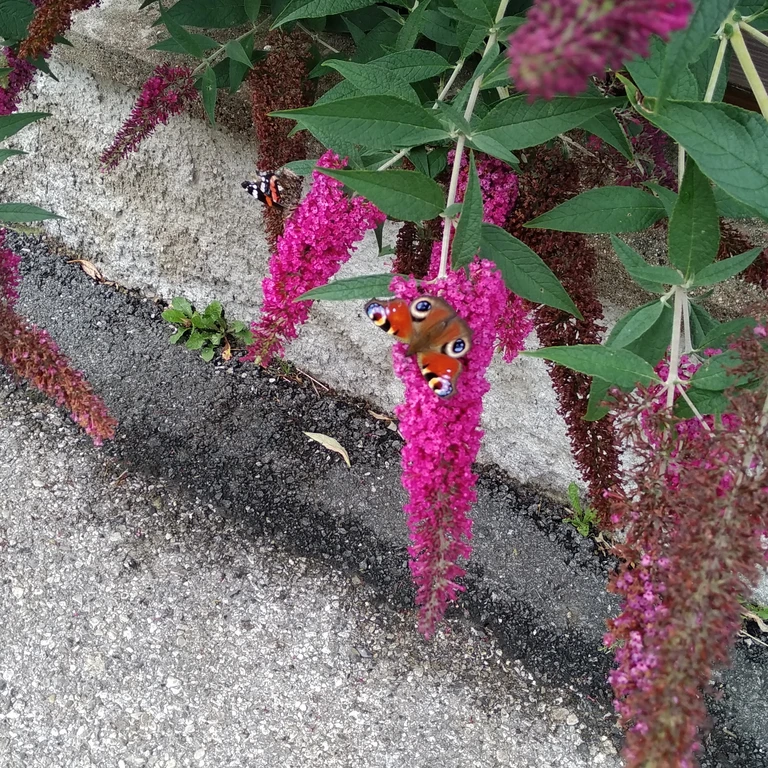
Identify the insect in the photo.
Aglais io
